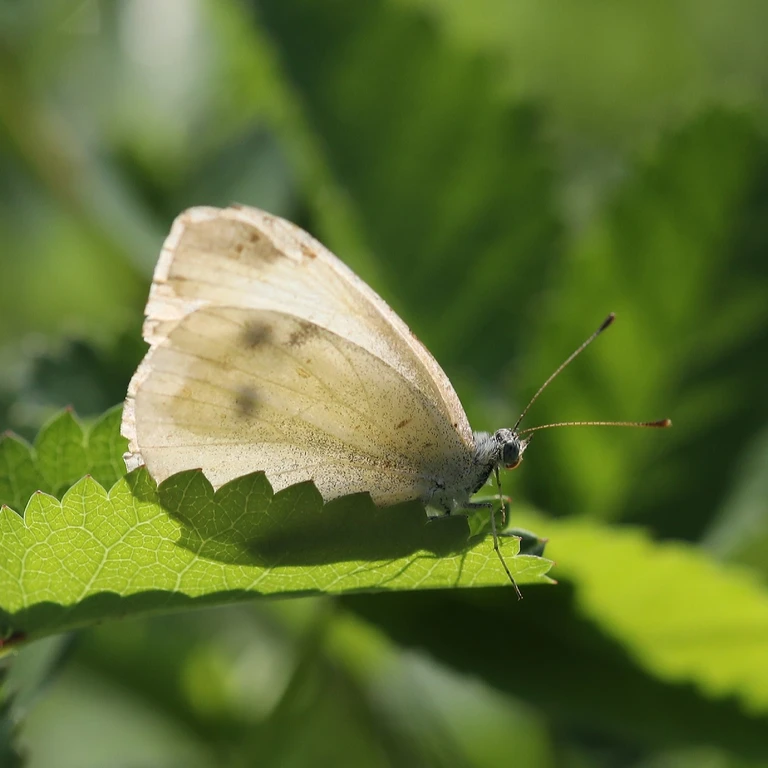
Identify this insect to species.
Pieris rapae
